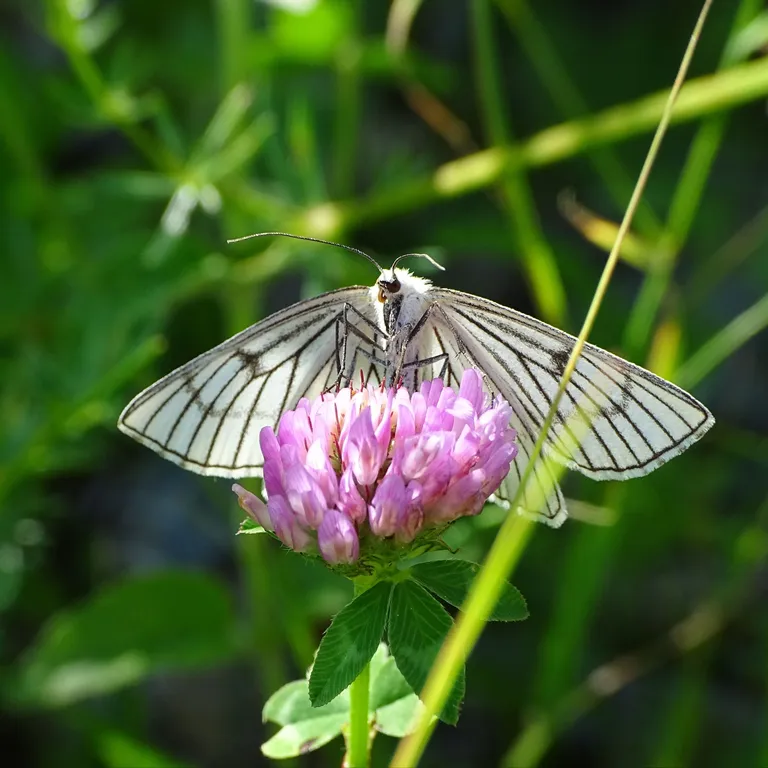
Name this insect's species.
Siona lineata
